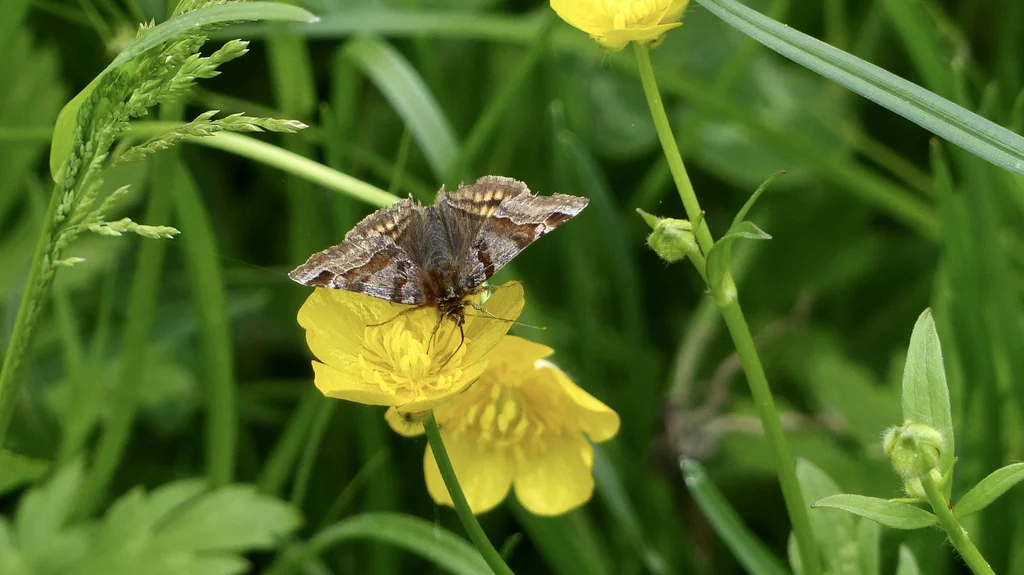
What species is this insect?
Euclidia glyphica
